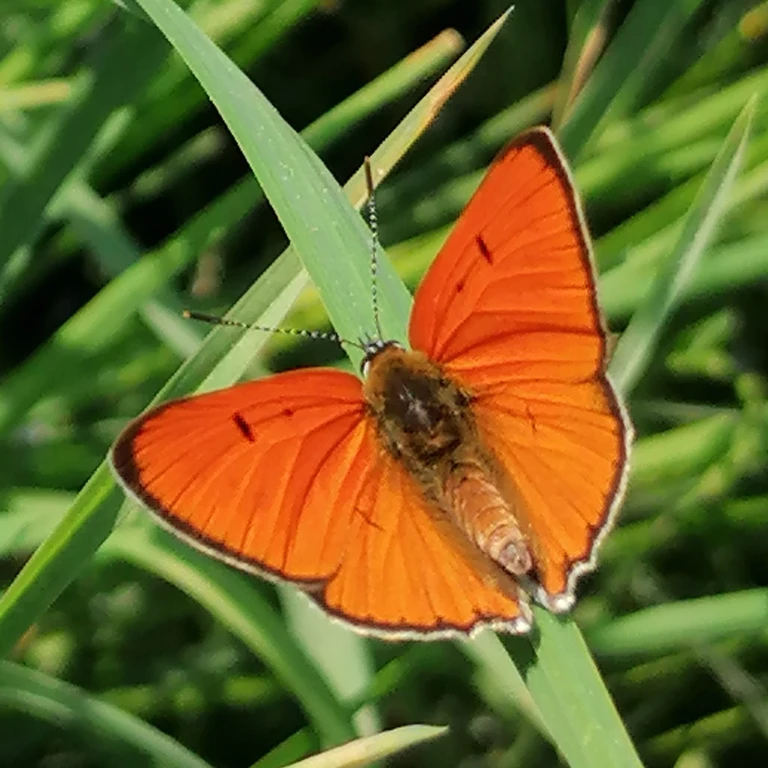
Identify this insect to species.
Lycaena dispar
